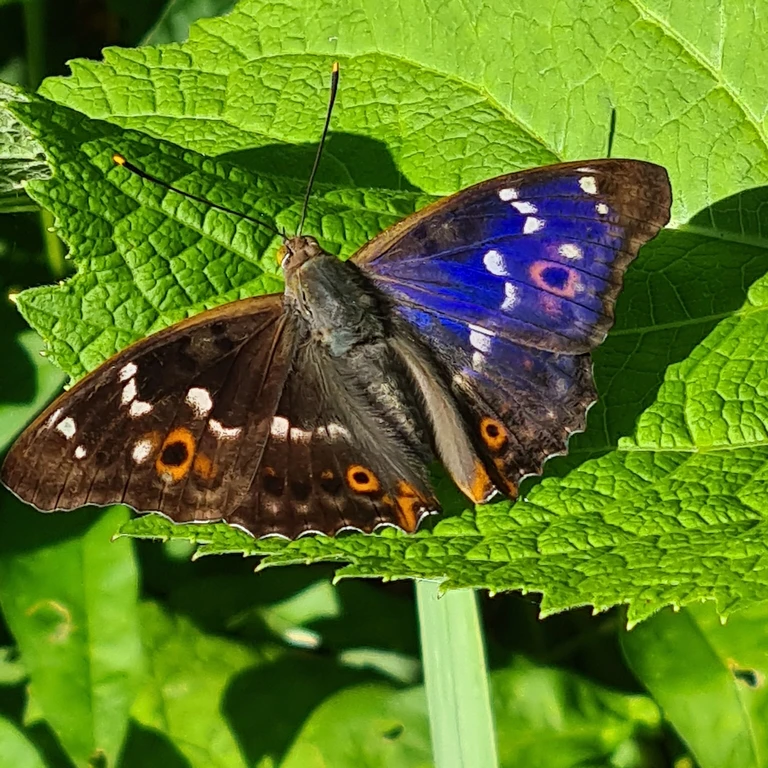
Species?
Apatura ilia
